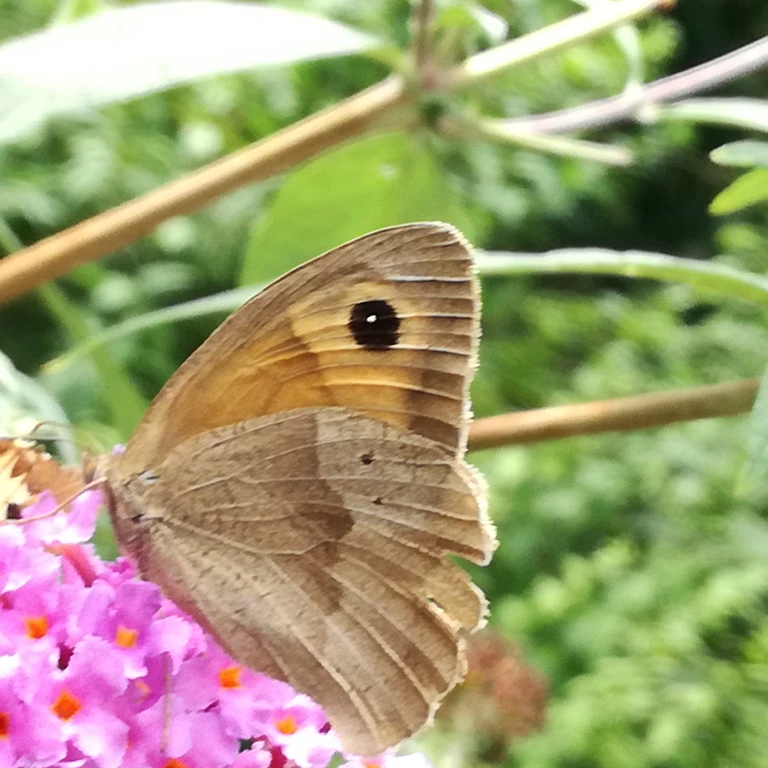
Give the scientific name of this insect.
Maniola jurtina
